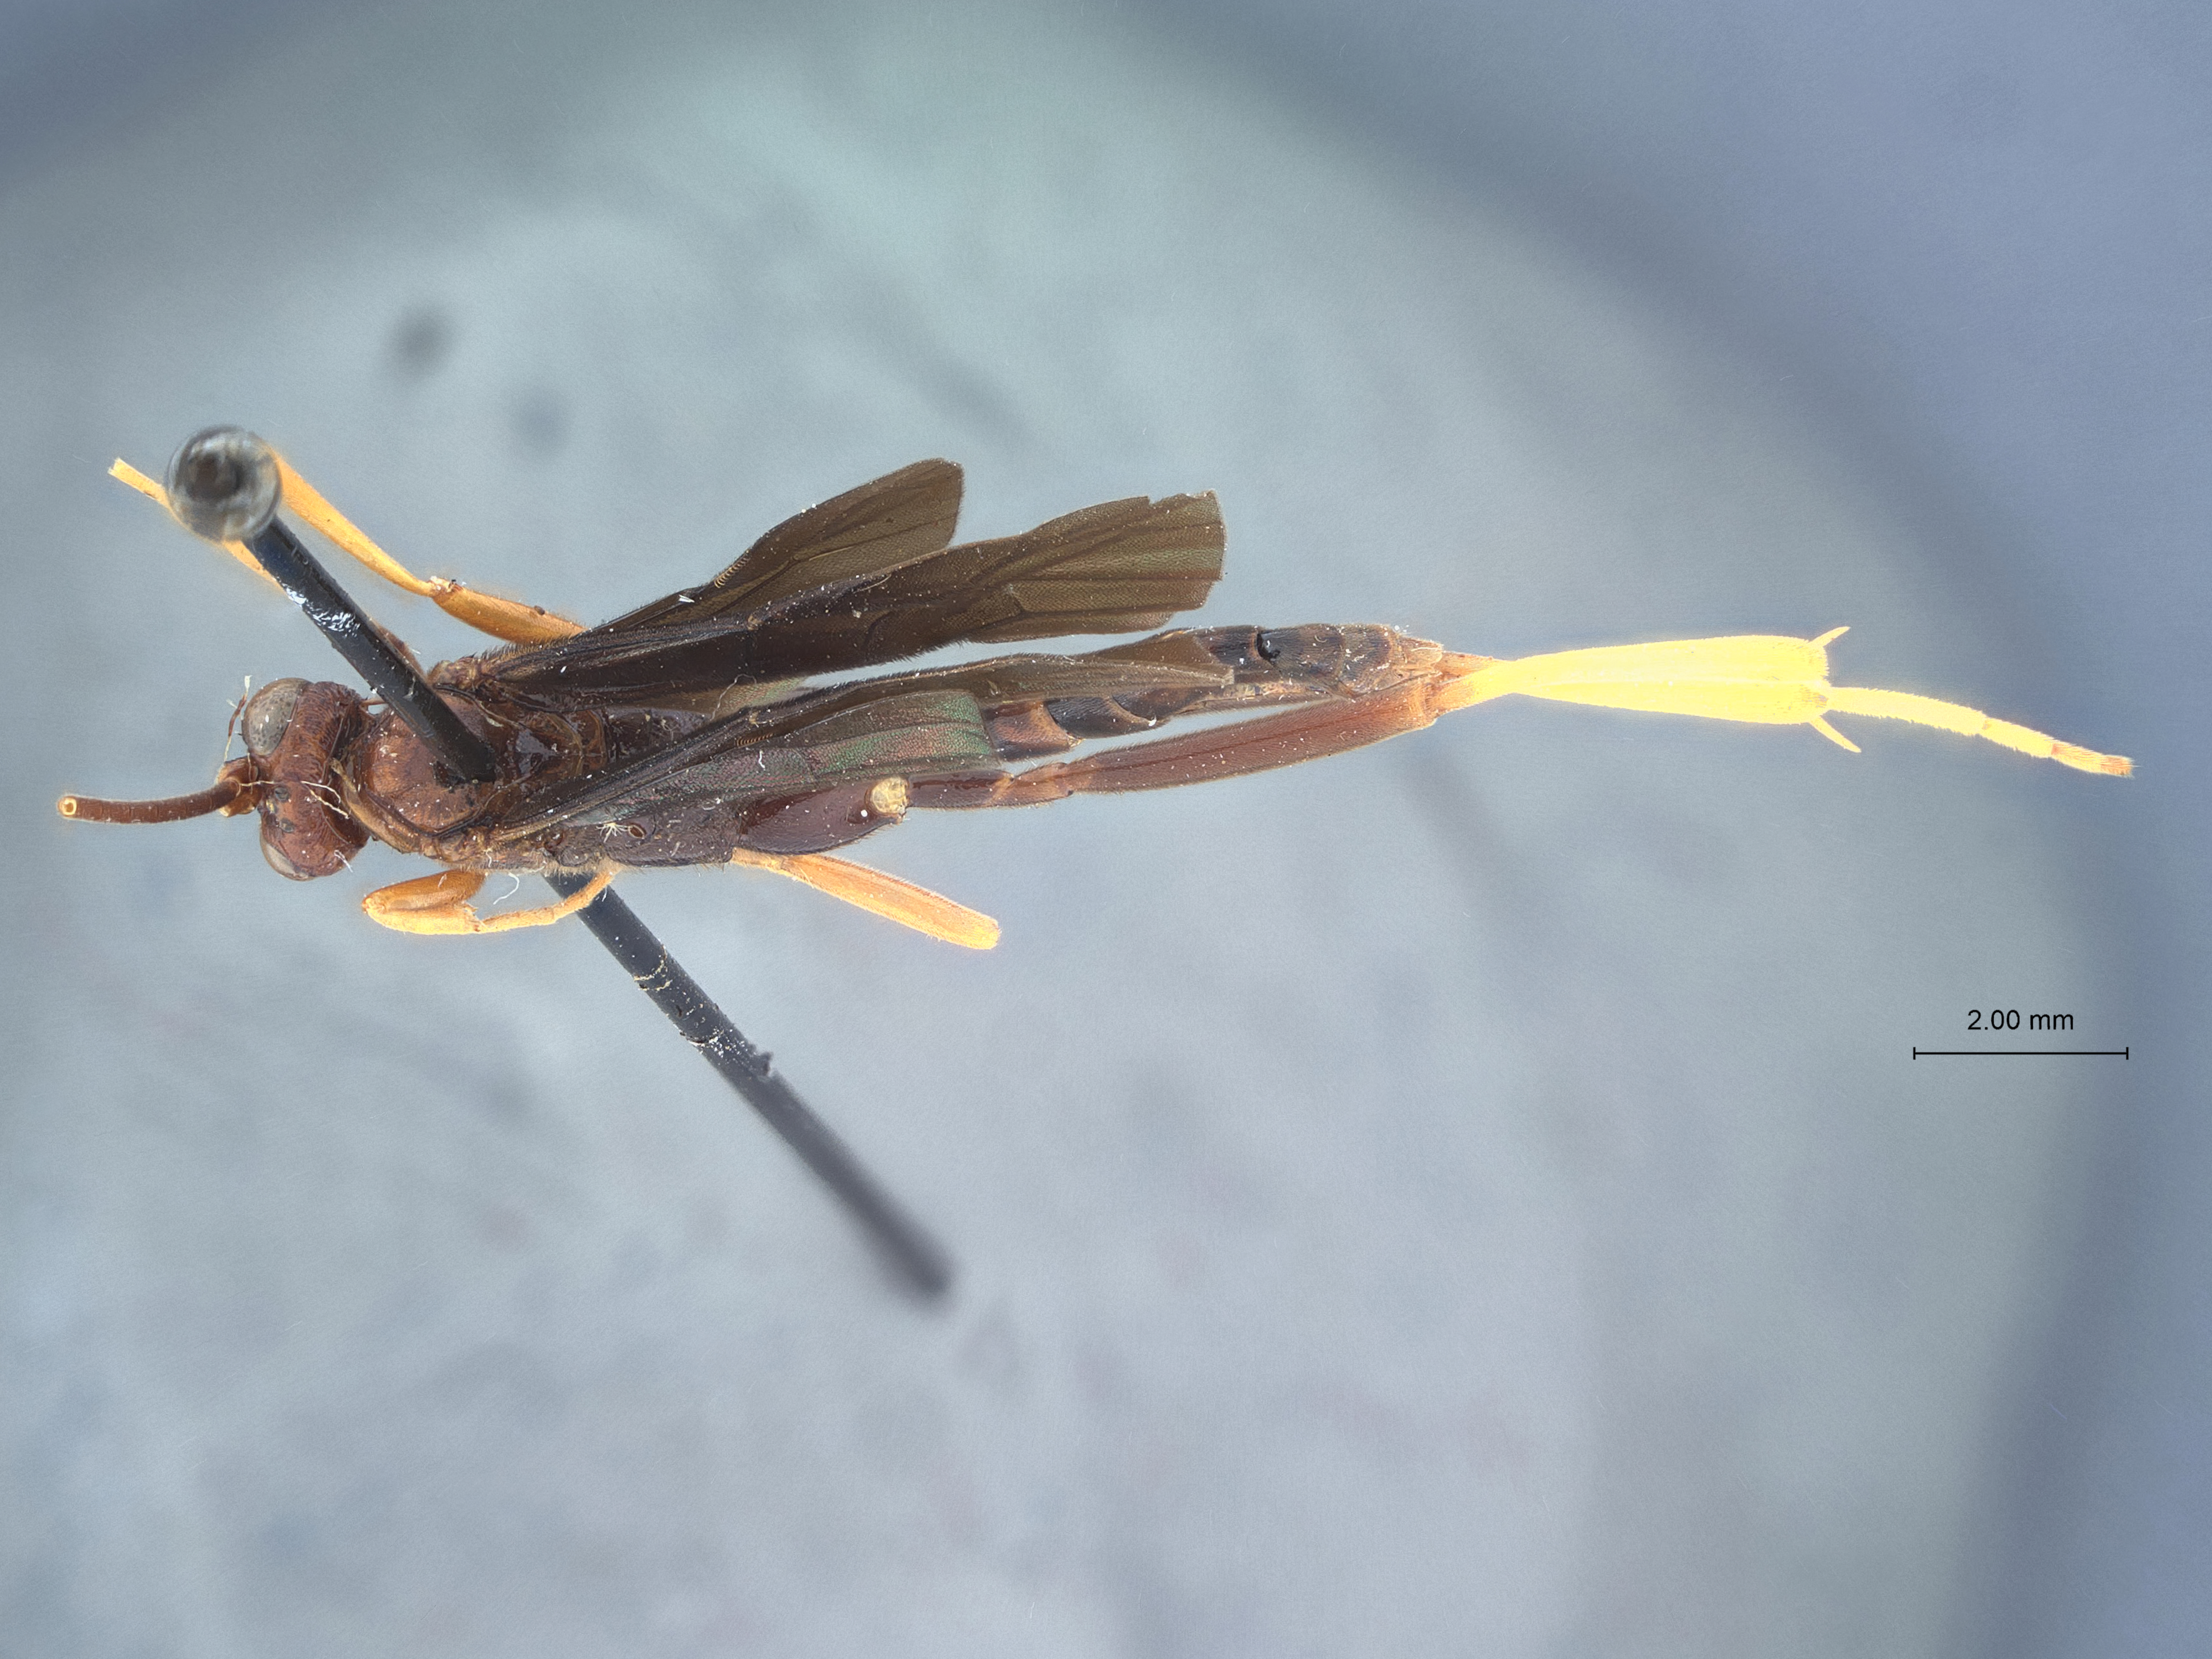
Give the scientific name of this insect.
Joppidium brochum
